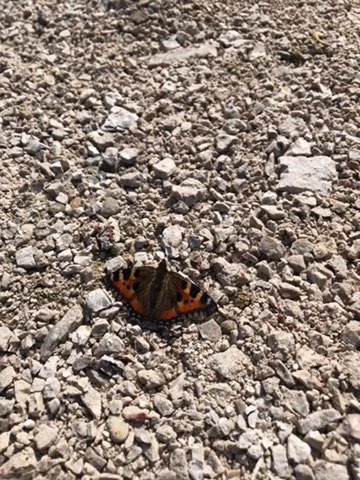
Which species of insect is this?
Aglais urticae
